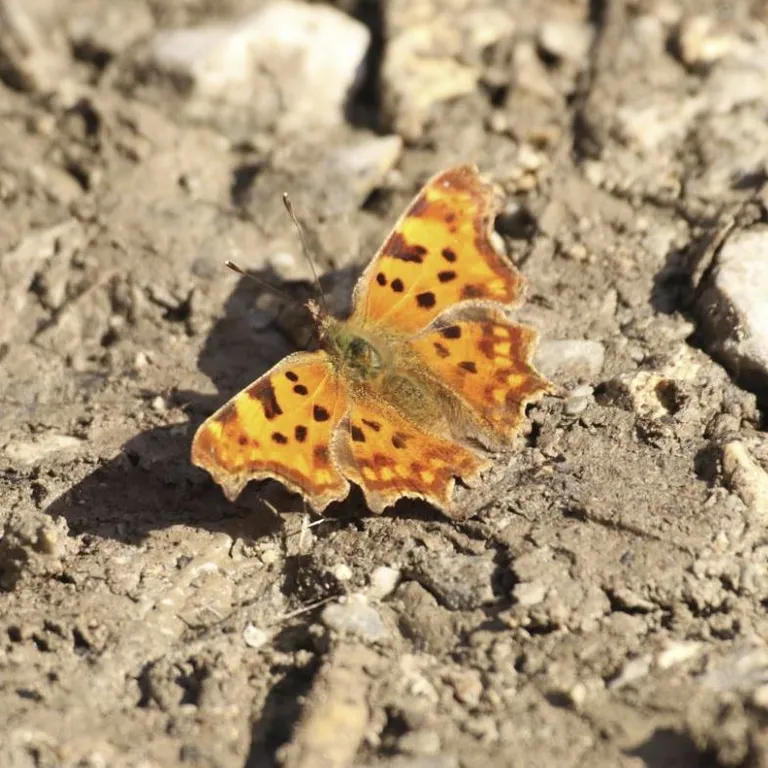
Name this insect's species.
Polygonia c-album
